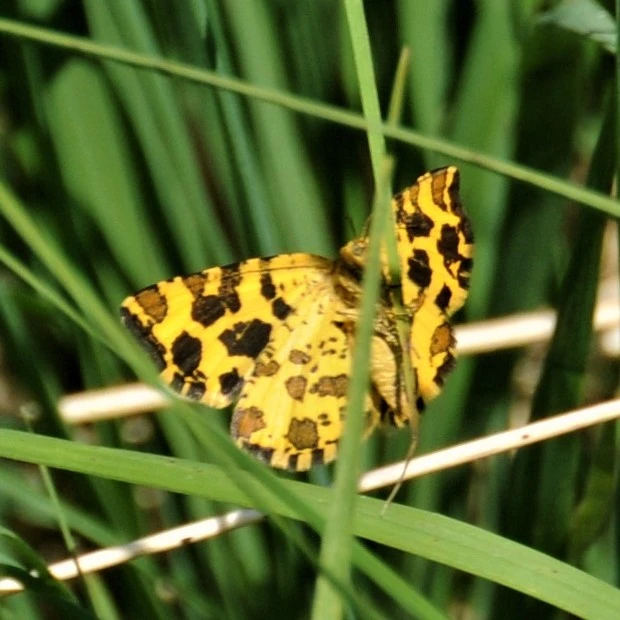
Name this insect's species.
Pseudopanthera macularia
